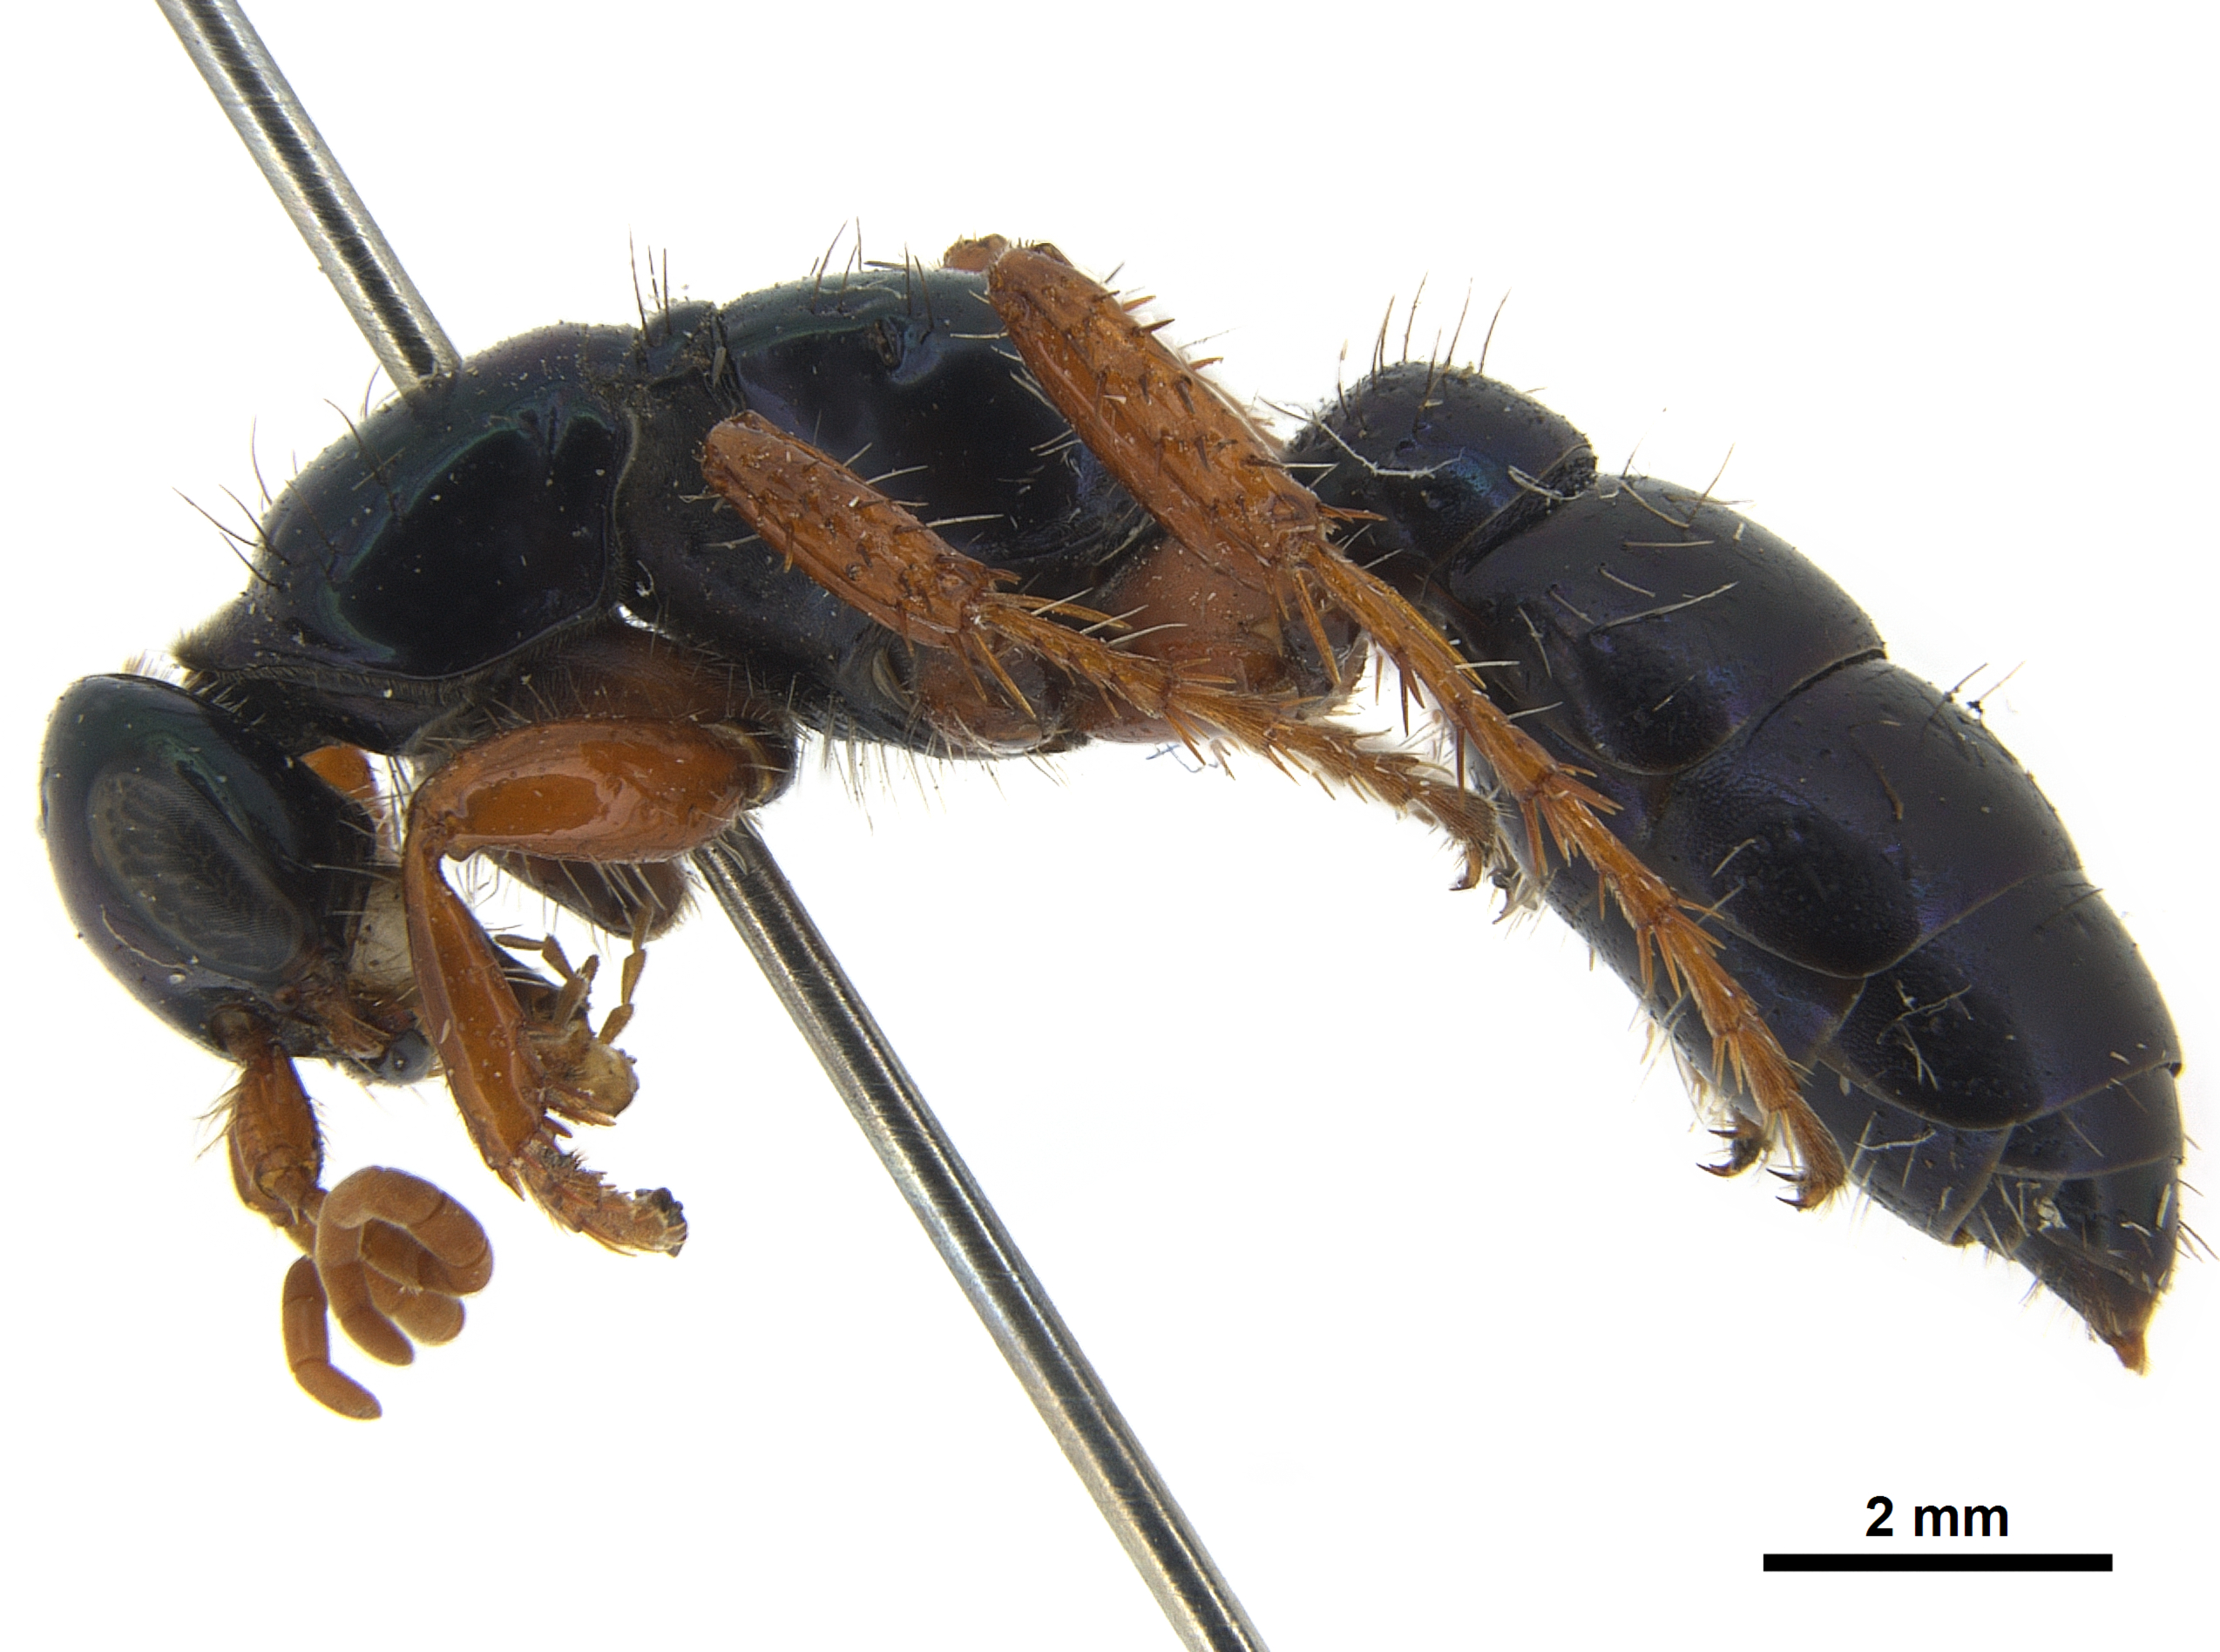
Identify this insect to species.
Diamma bicolor
